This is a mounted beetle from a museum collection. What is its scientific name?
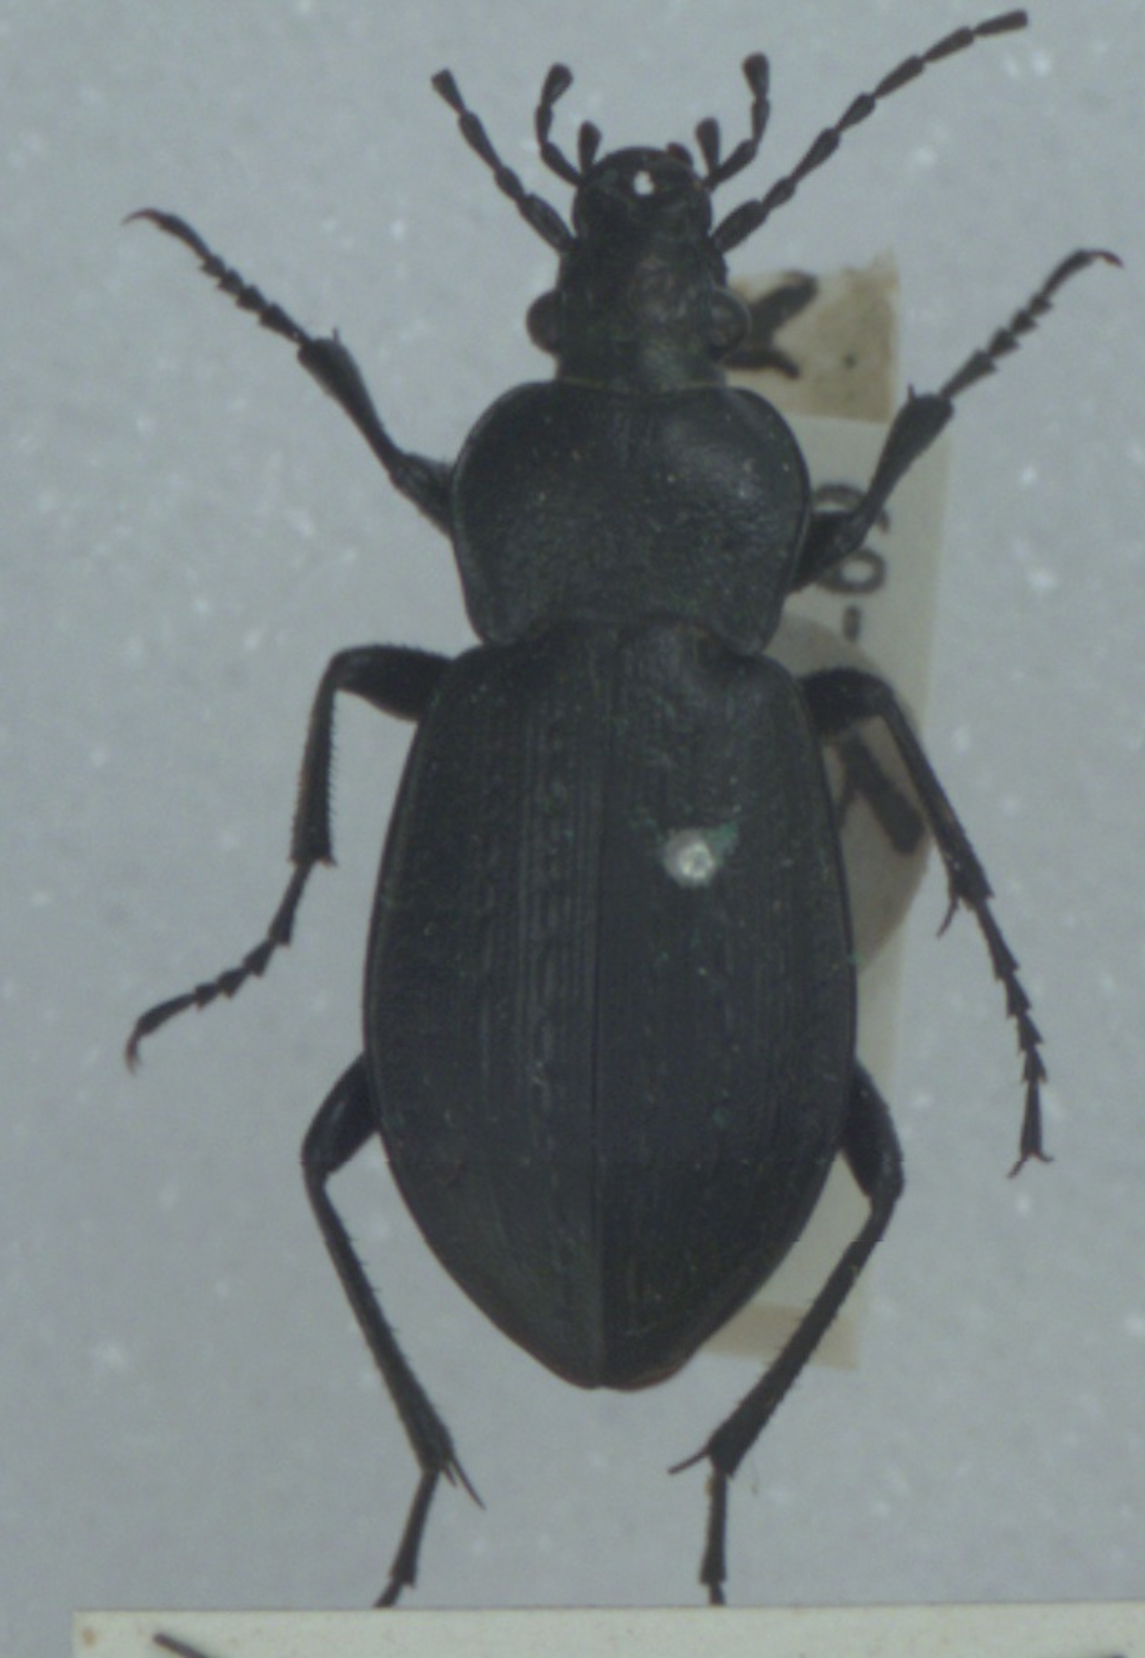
Carabus arvensis
